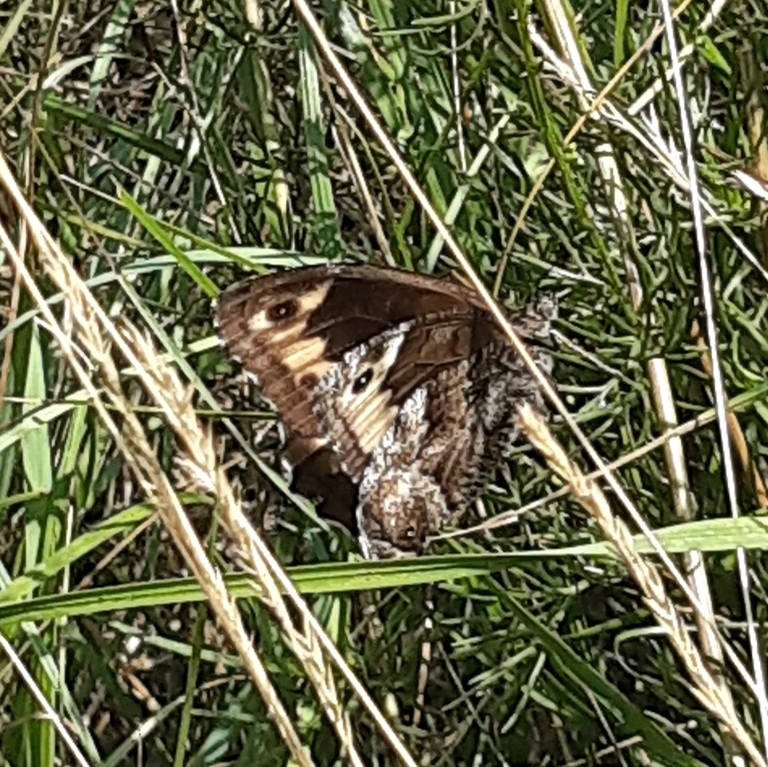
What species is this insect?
Hipparchia fagi
